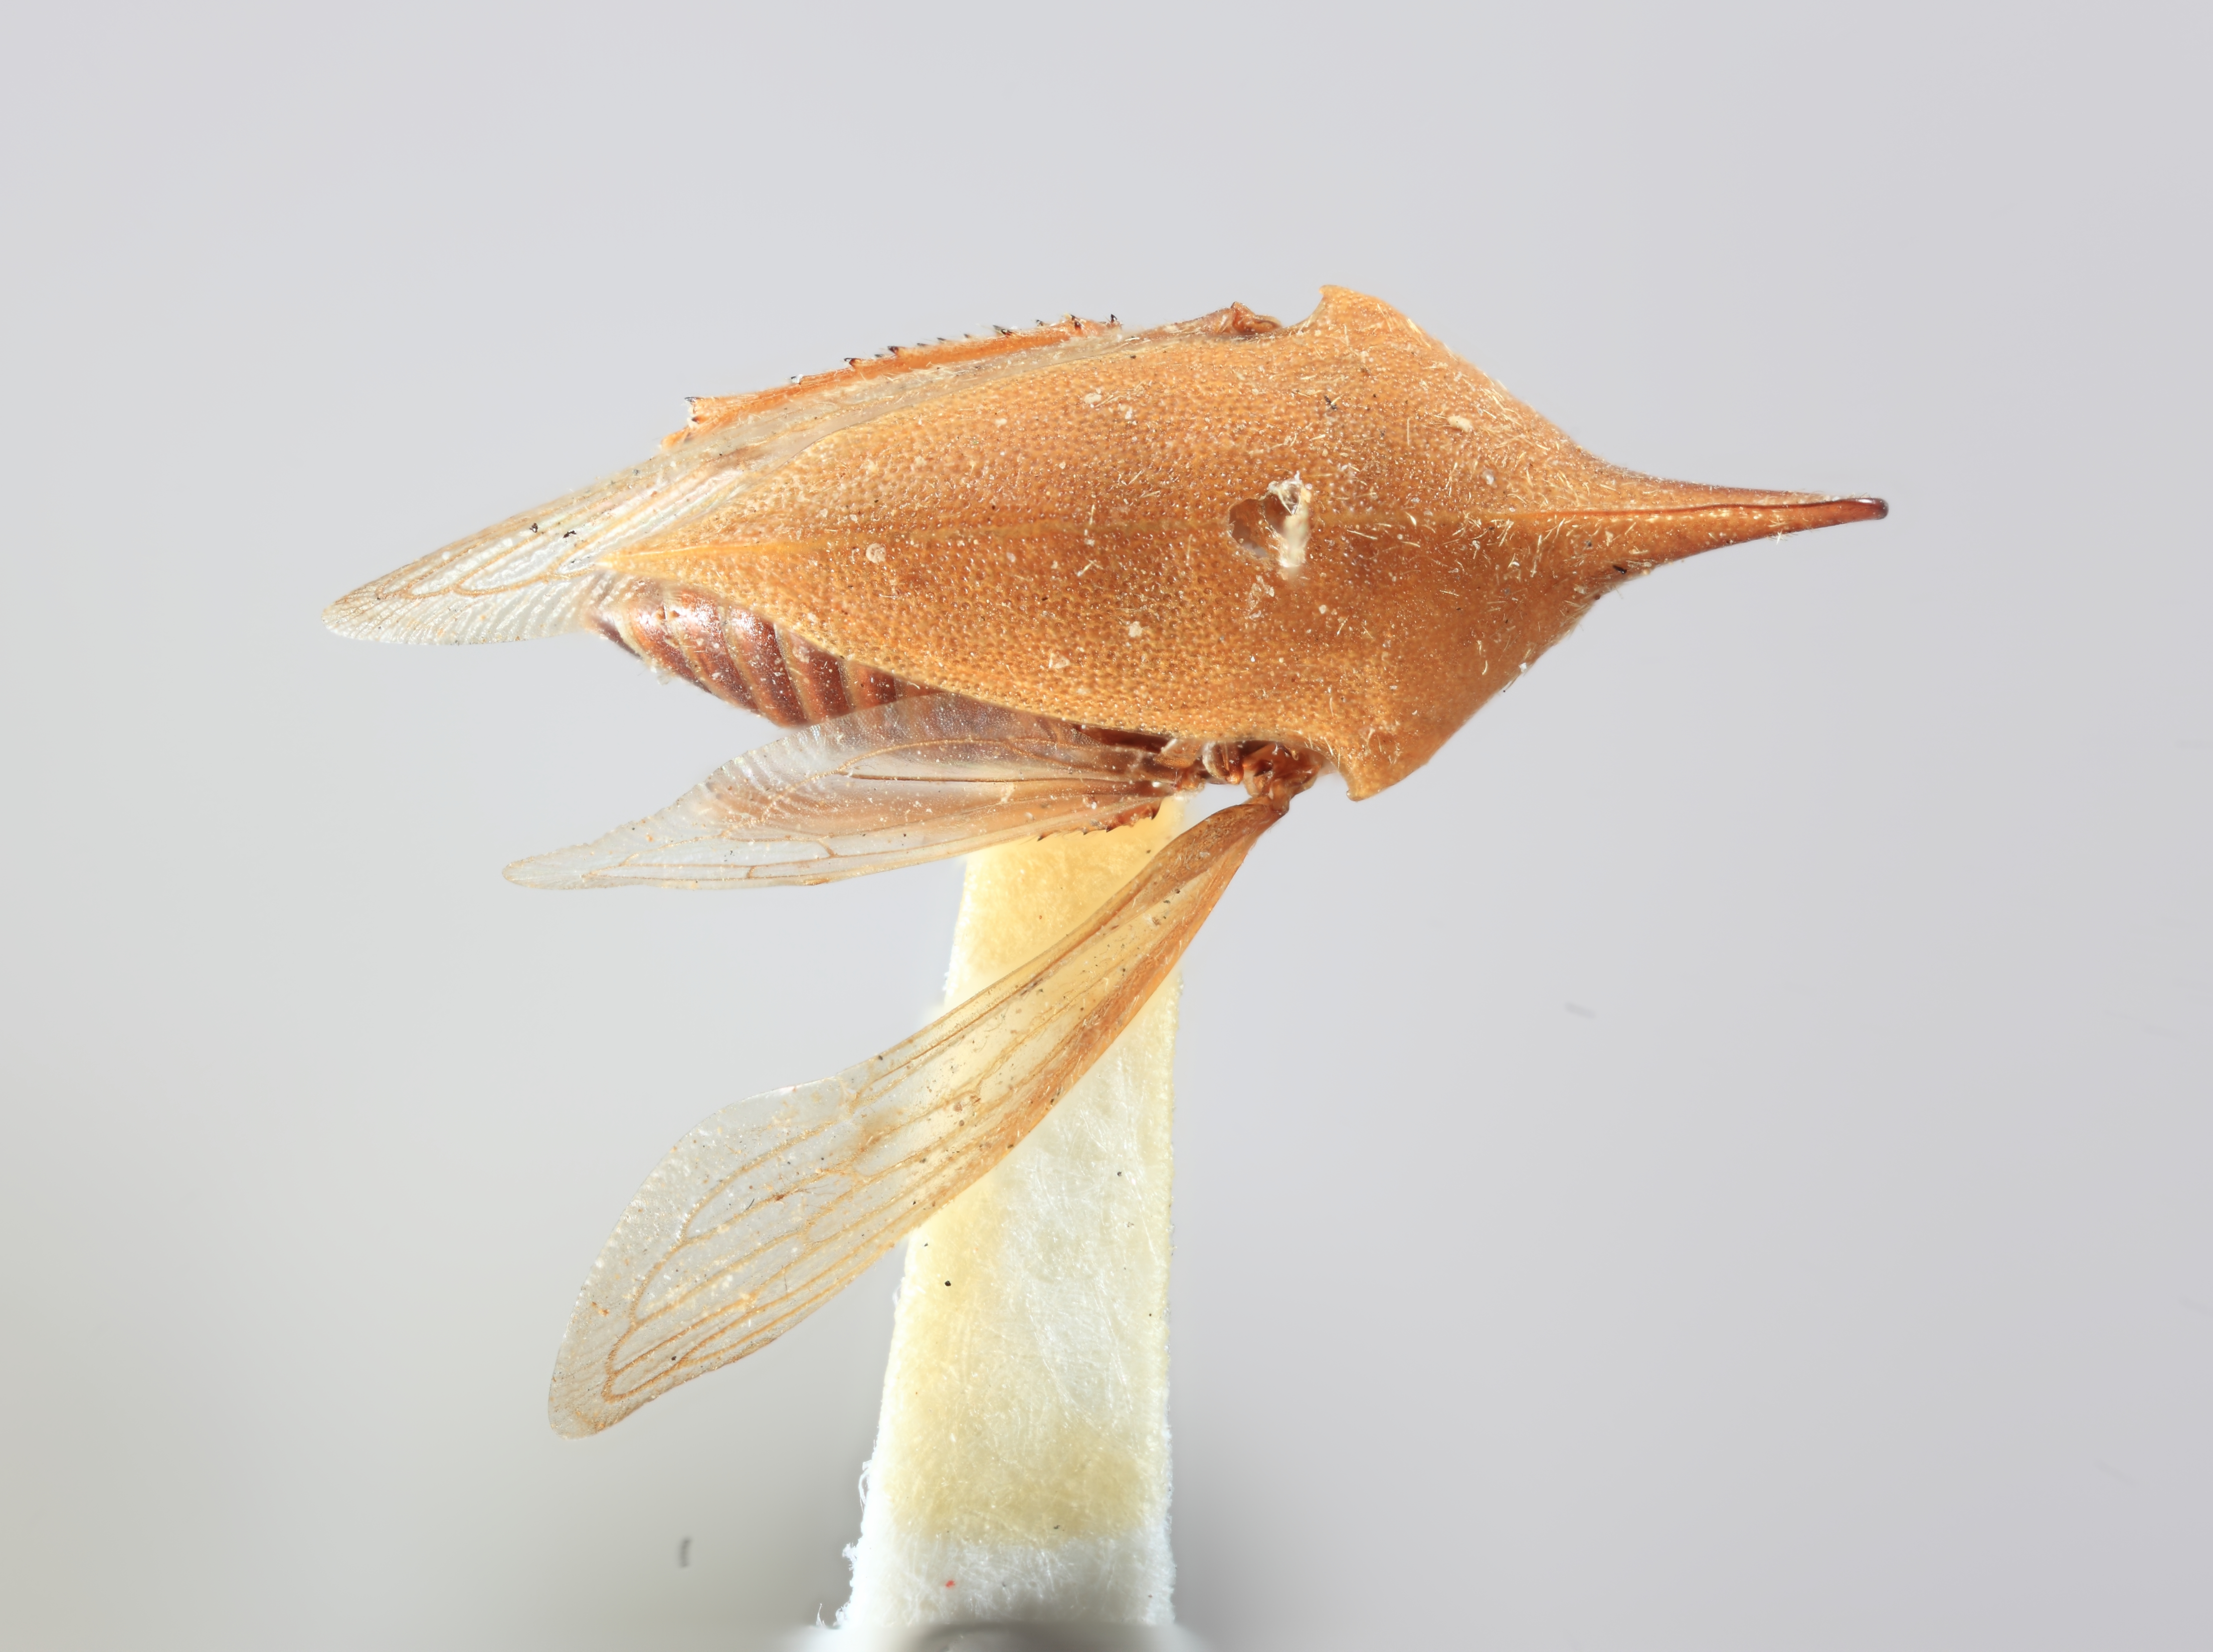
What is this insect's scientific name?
Guayaquila sulfurus
